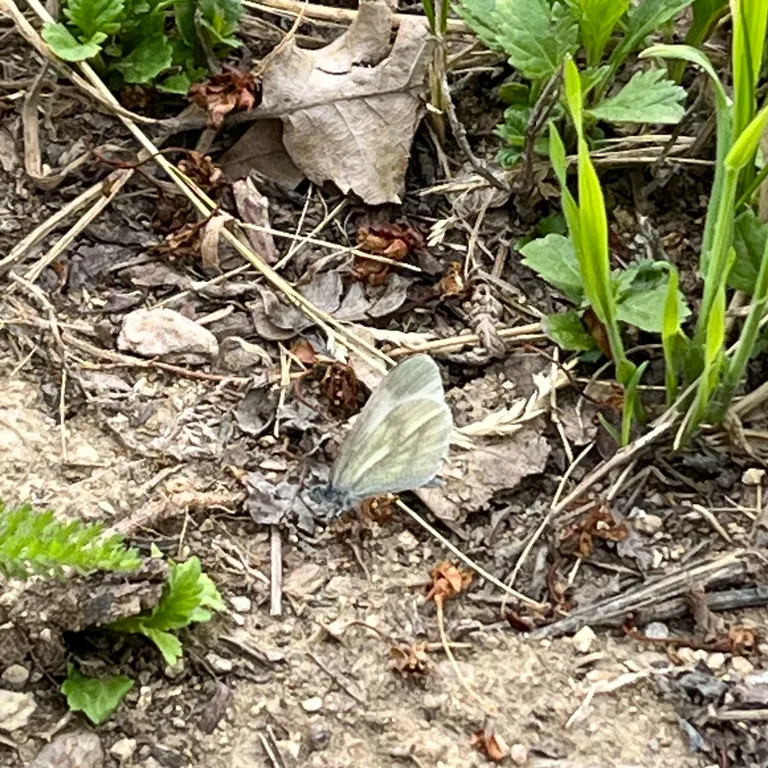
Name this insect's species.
Leptidea sinapis/juvernica
